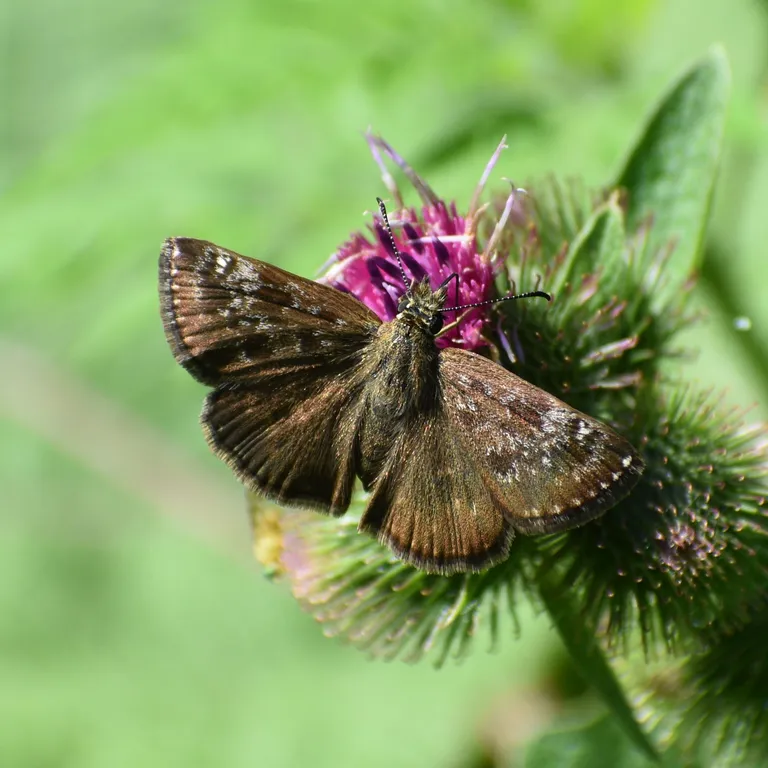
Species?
Erynnis tages
